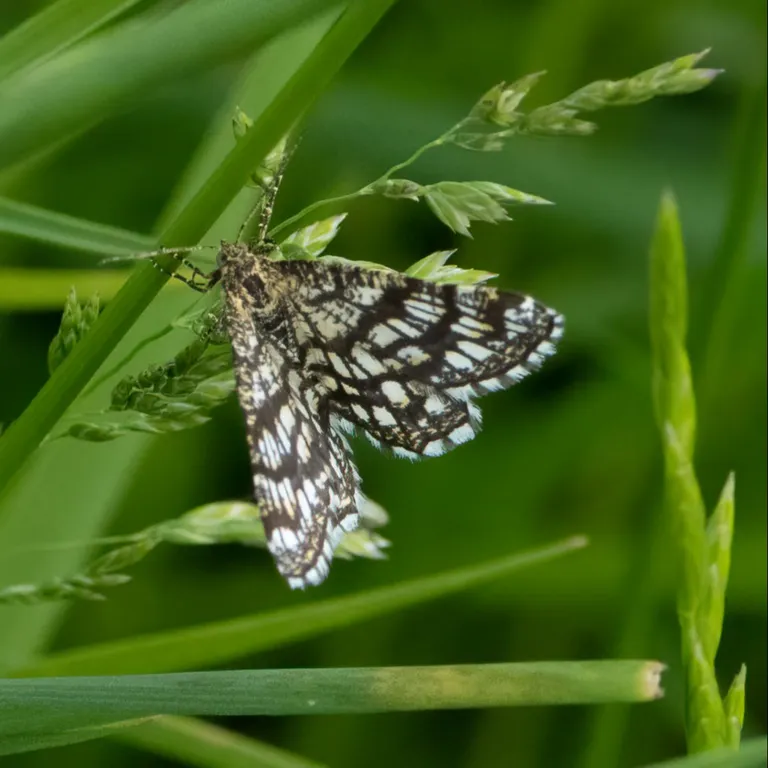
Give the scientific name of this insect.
Chiasmia clathrata
